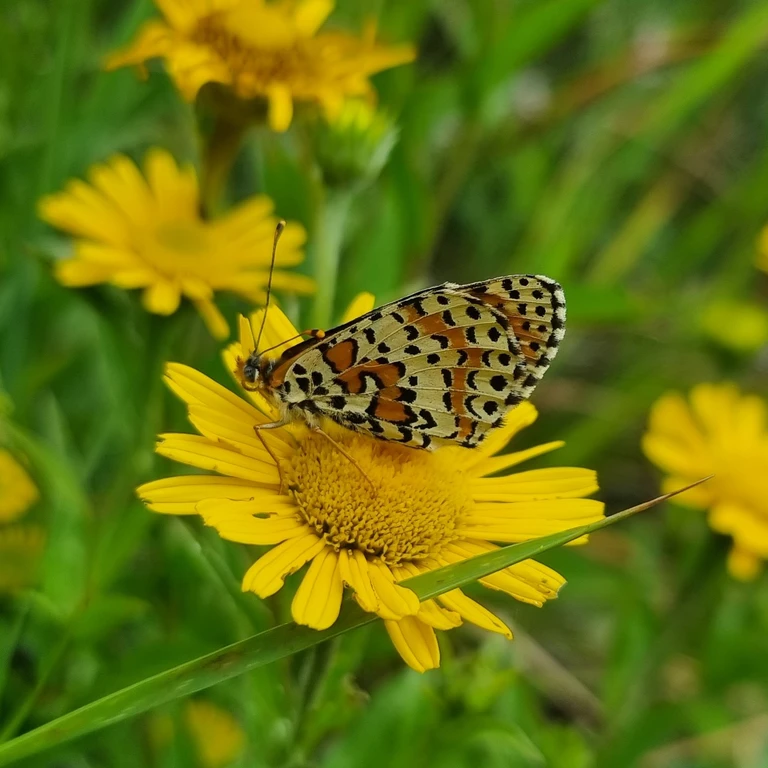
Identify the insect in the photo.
Melitaea didyma
